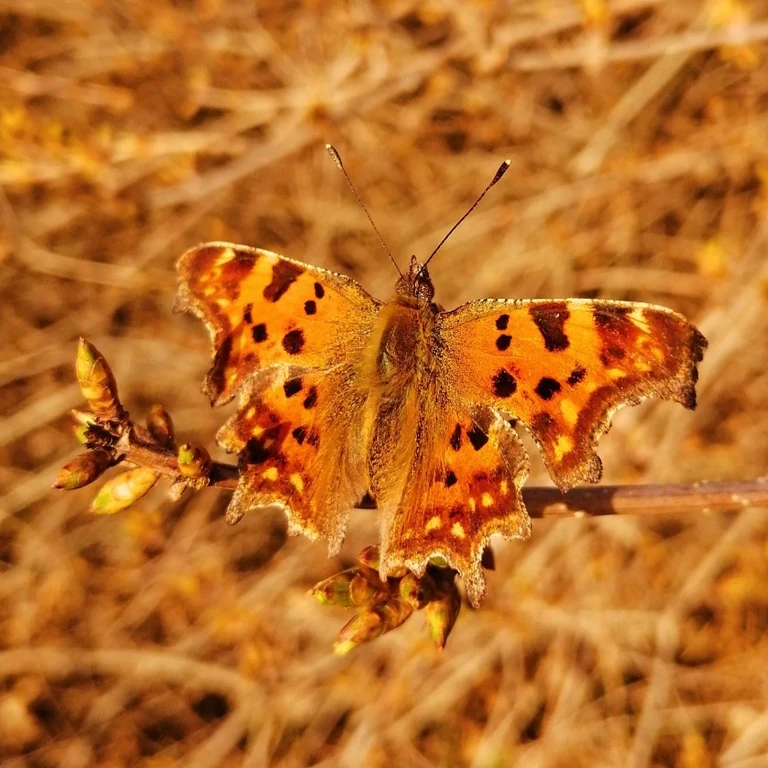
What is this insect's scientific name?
Polygonia c-album
